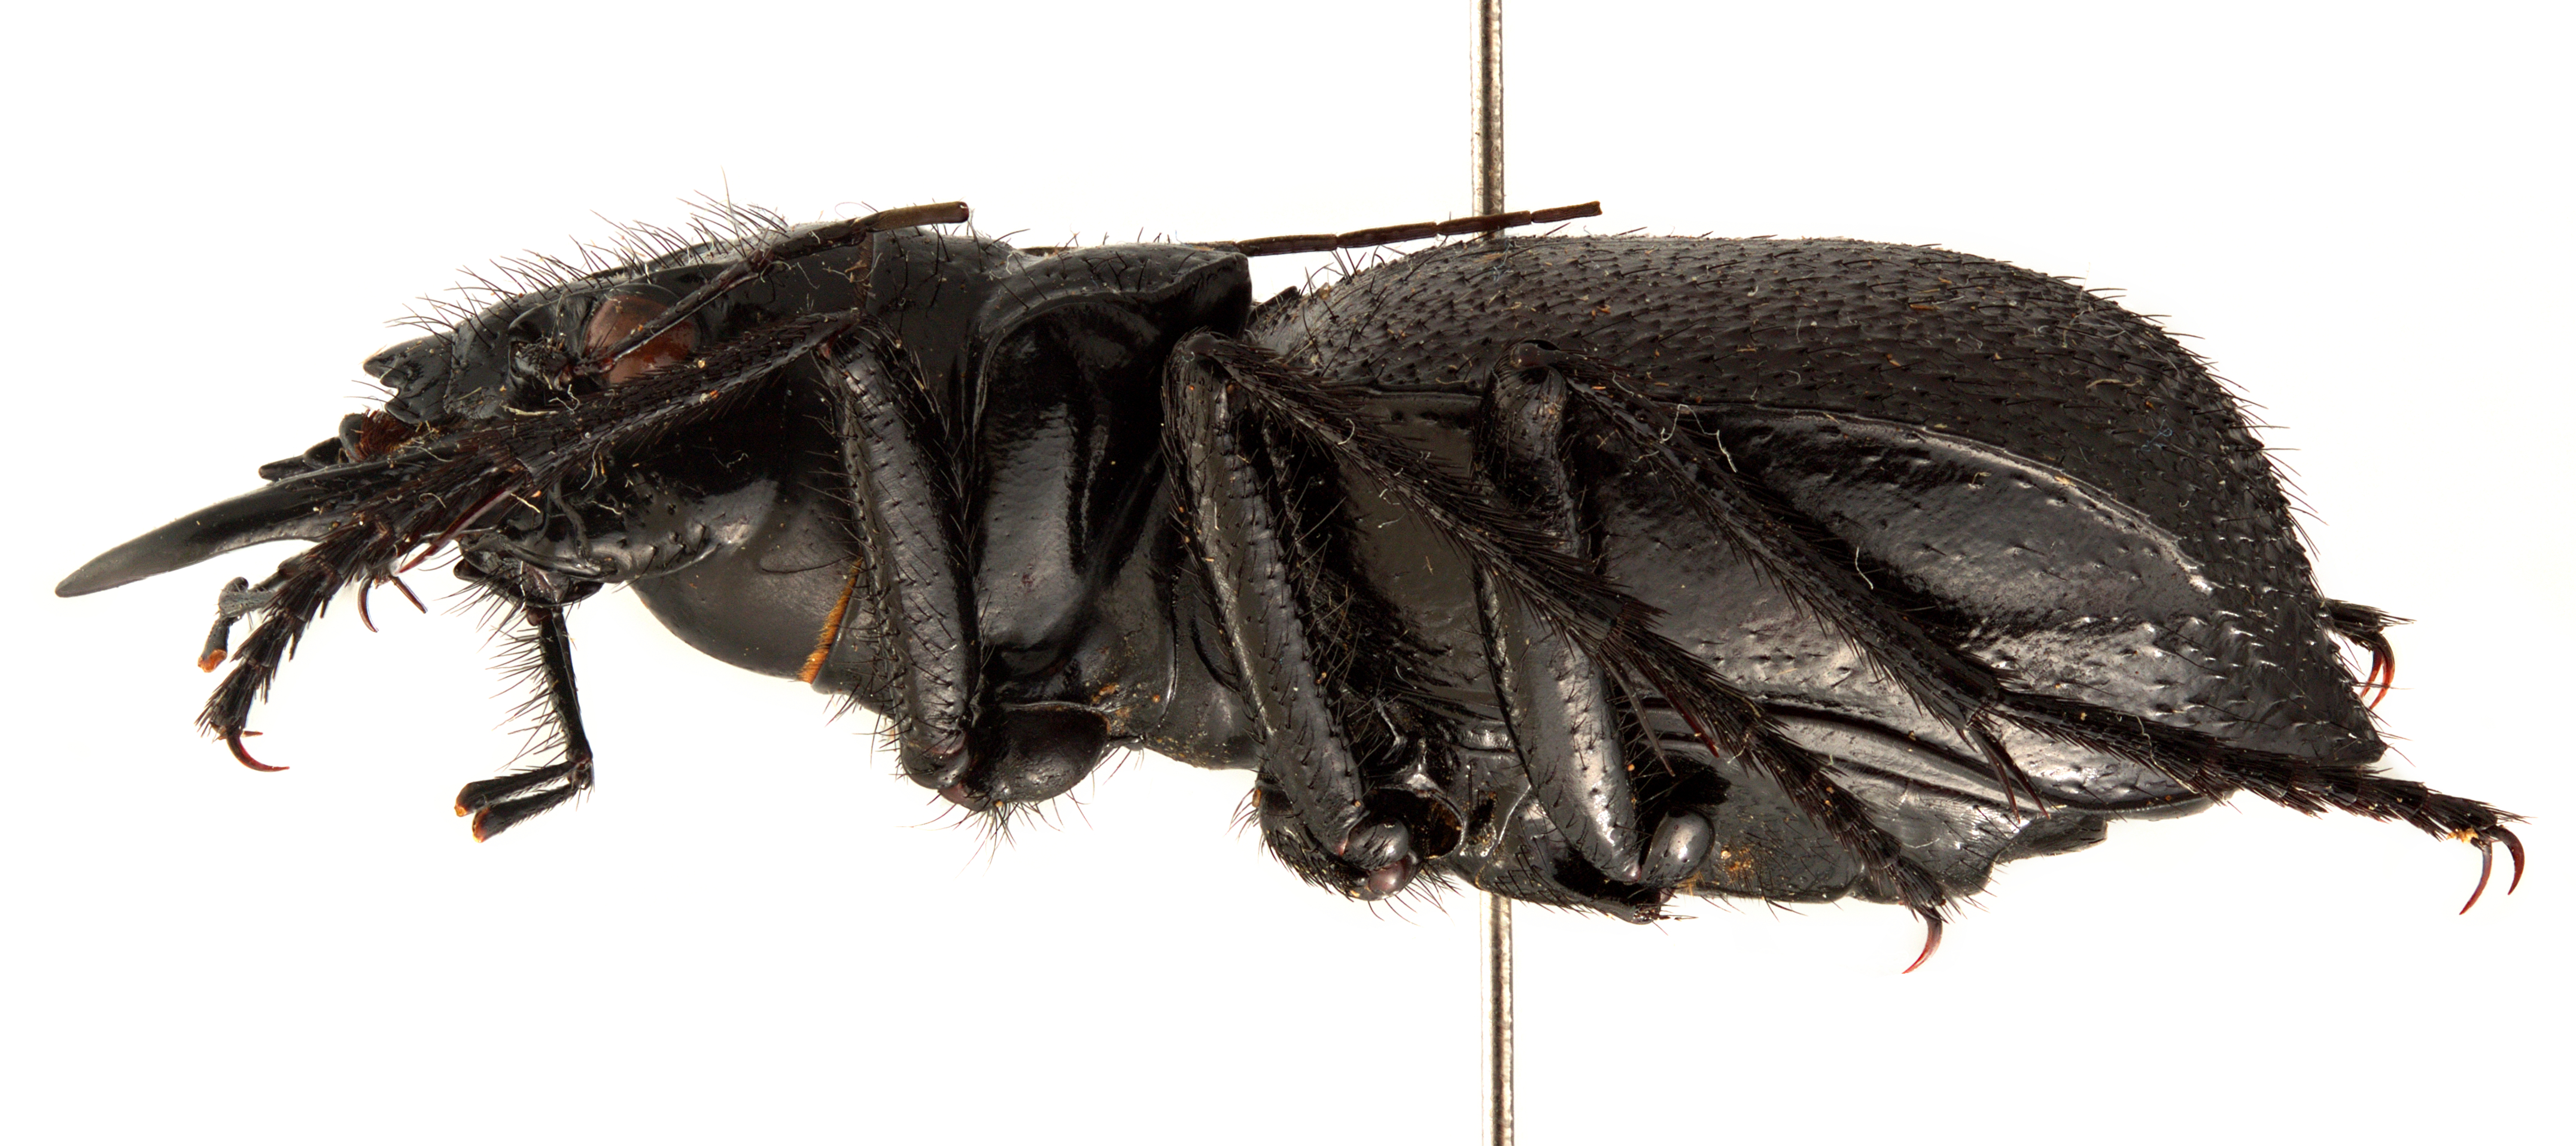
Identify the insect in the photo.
Mantichora wemeri
